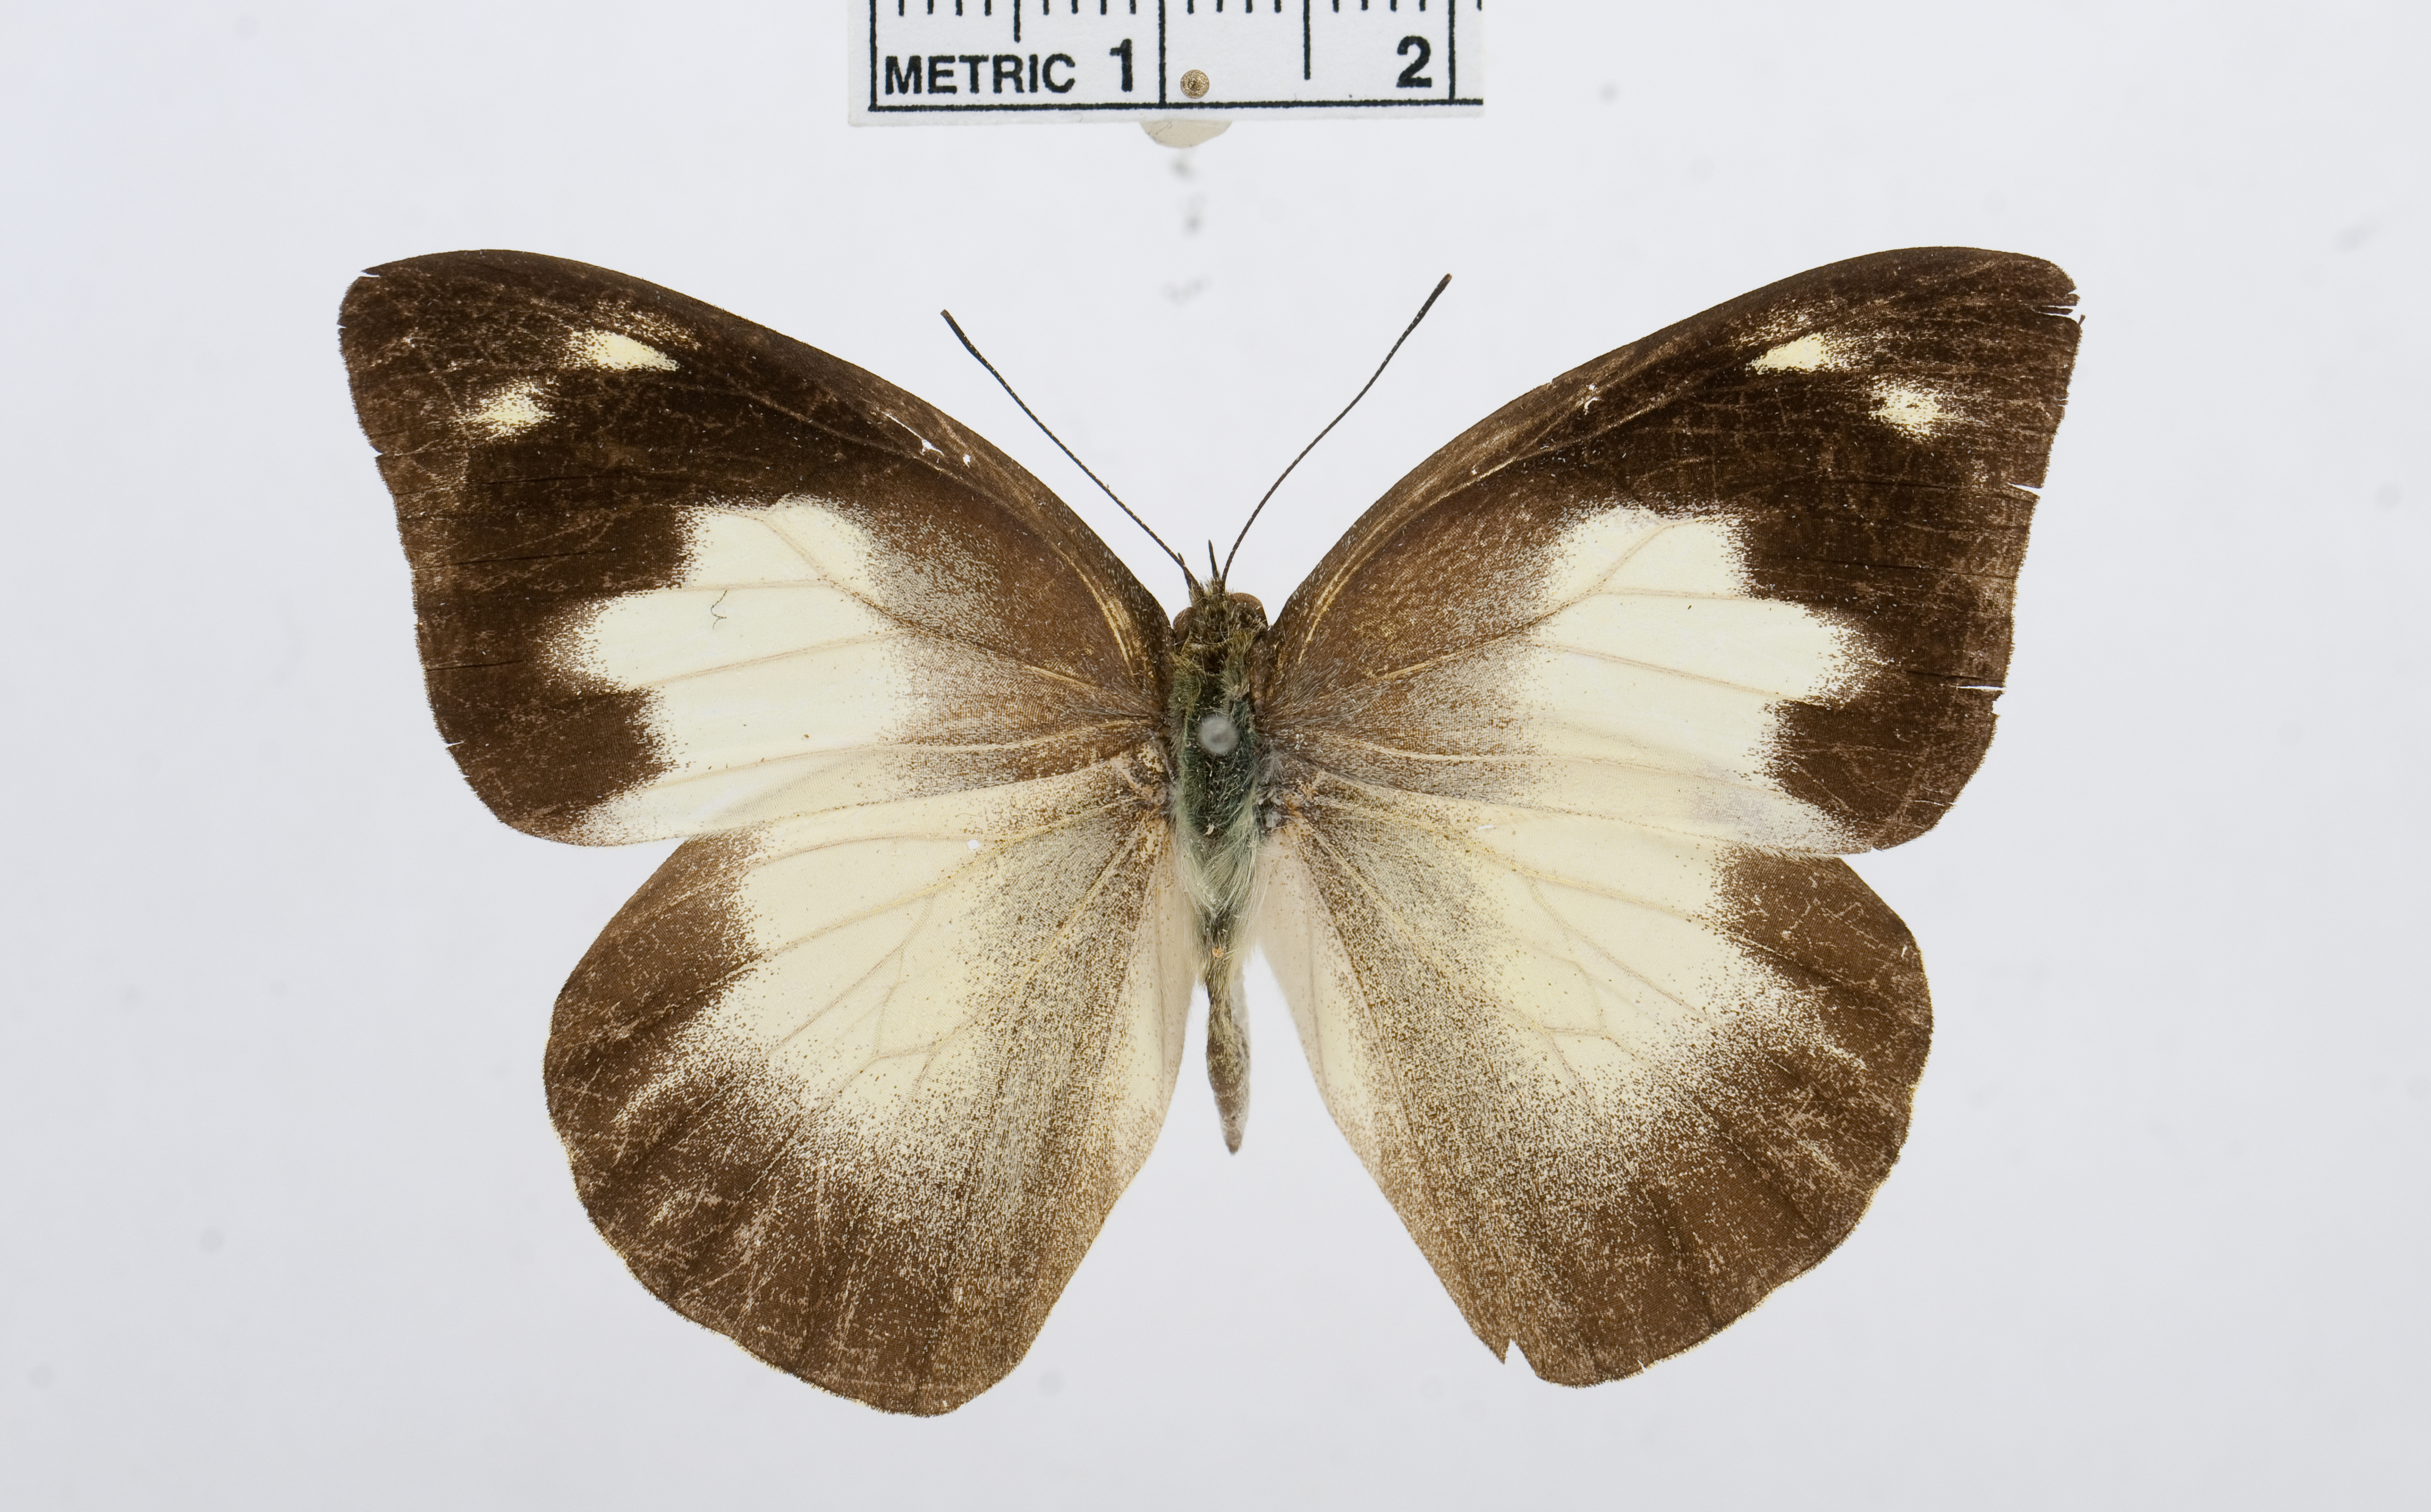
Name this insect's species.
Appias wardi
